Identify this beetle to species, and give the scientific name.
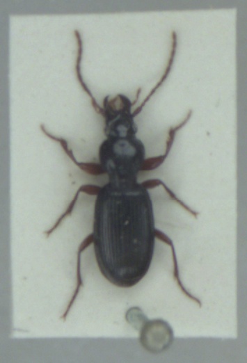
Stomis pumicatus
